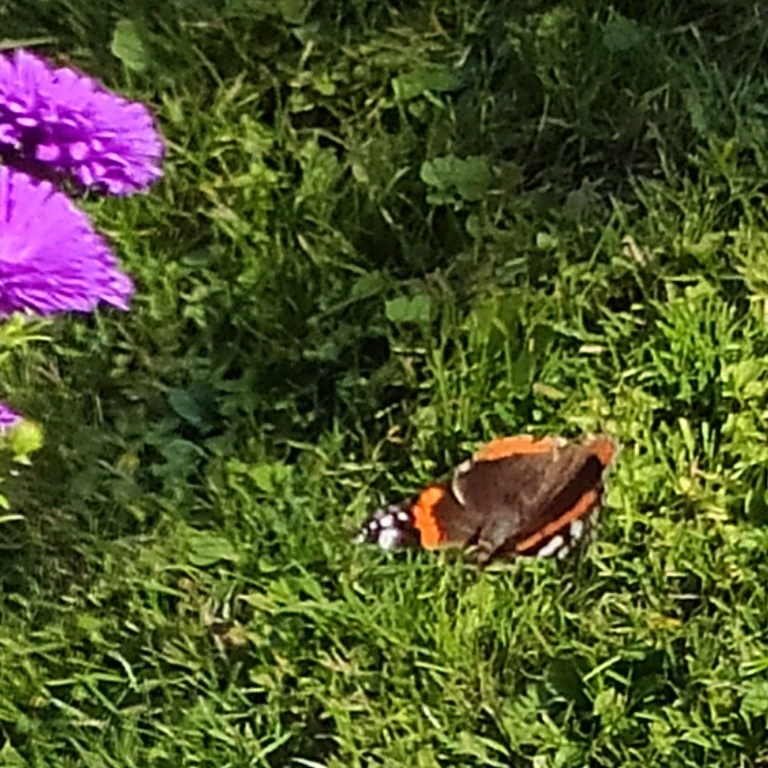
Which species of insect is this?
Vanessa atalanta
